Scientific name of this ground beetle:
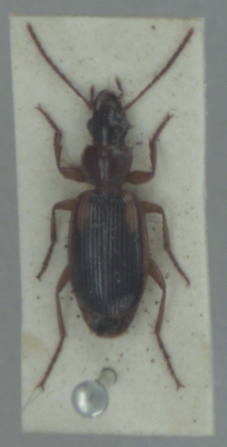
Cymindis axillaris
